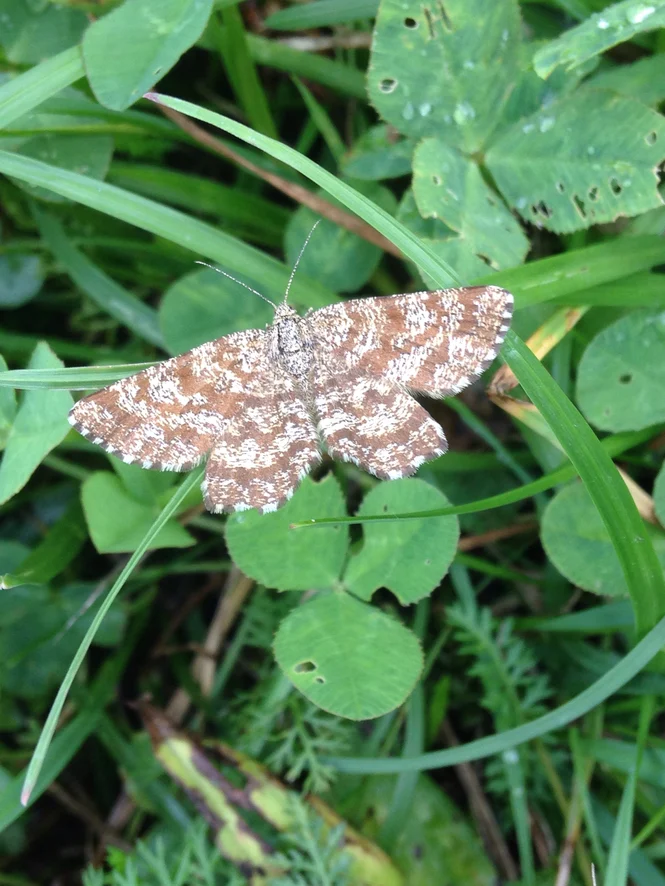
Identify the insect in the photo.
Ematurga atomaria
